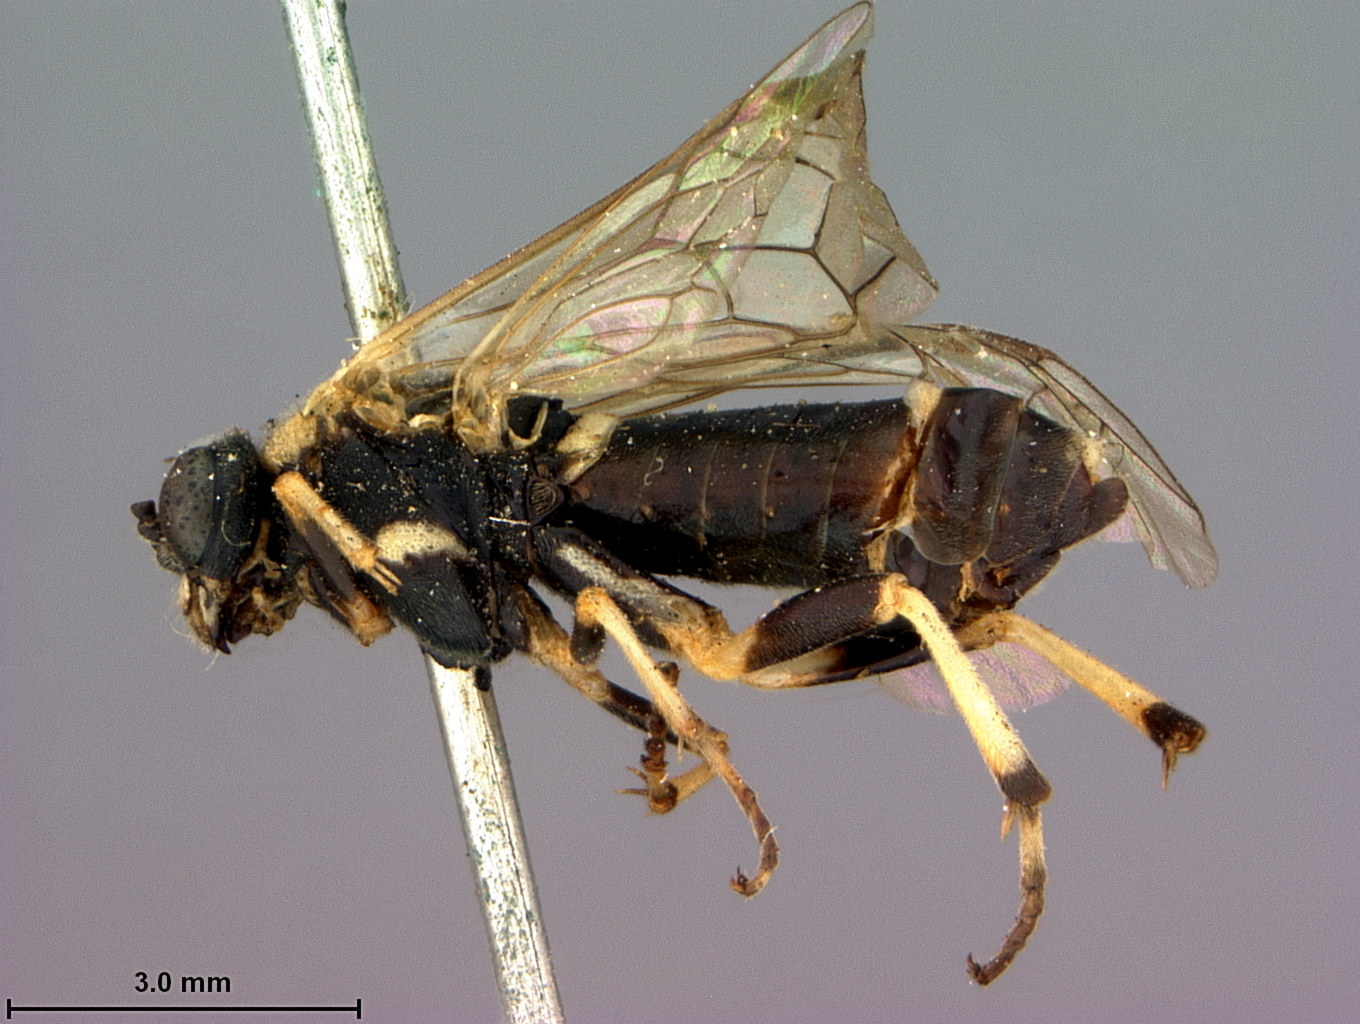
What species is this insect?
Macrophya sambuci
